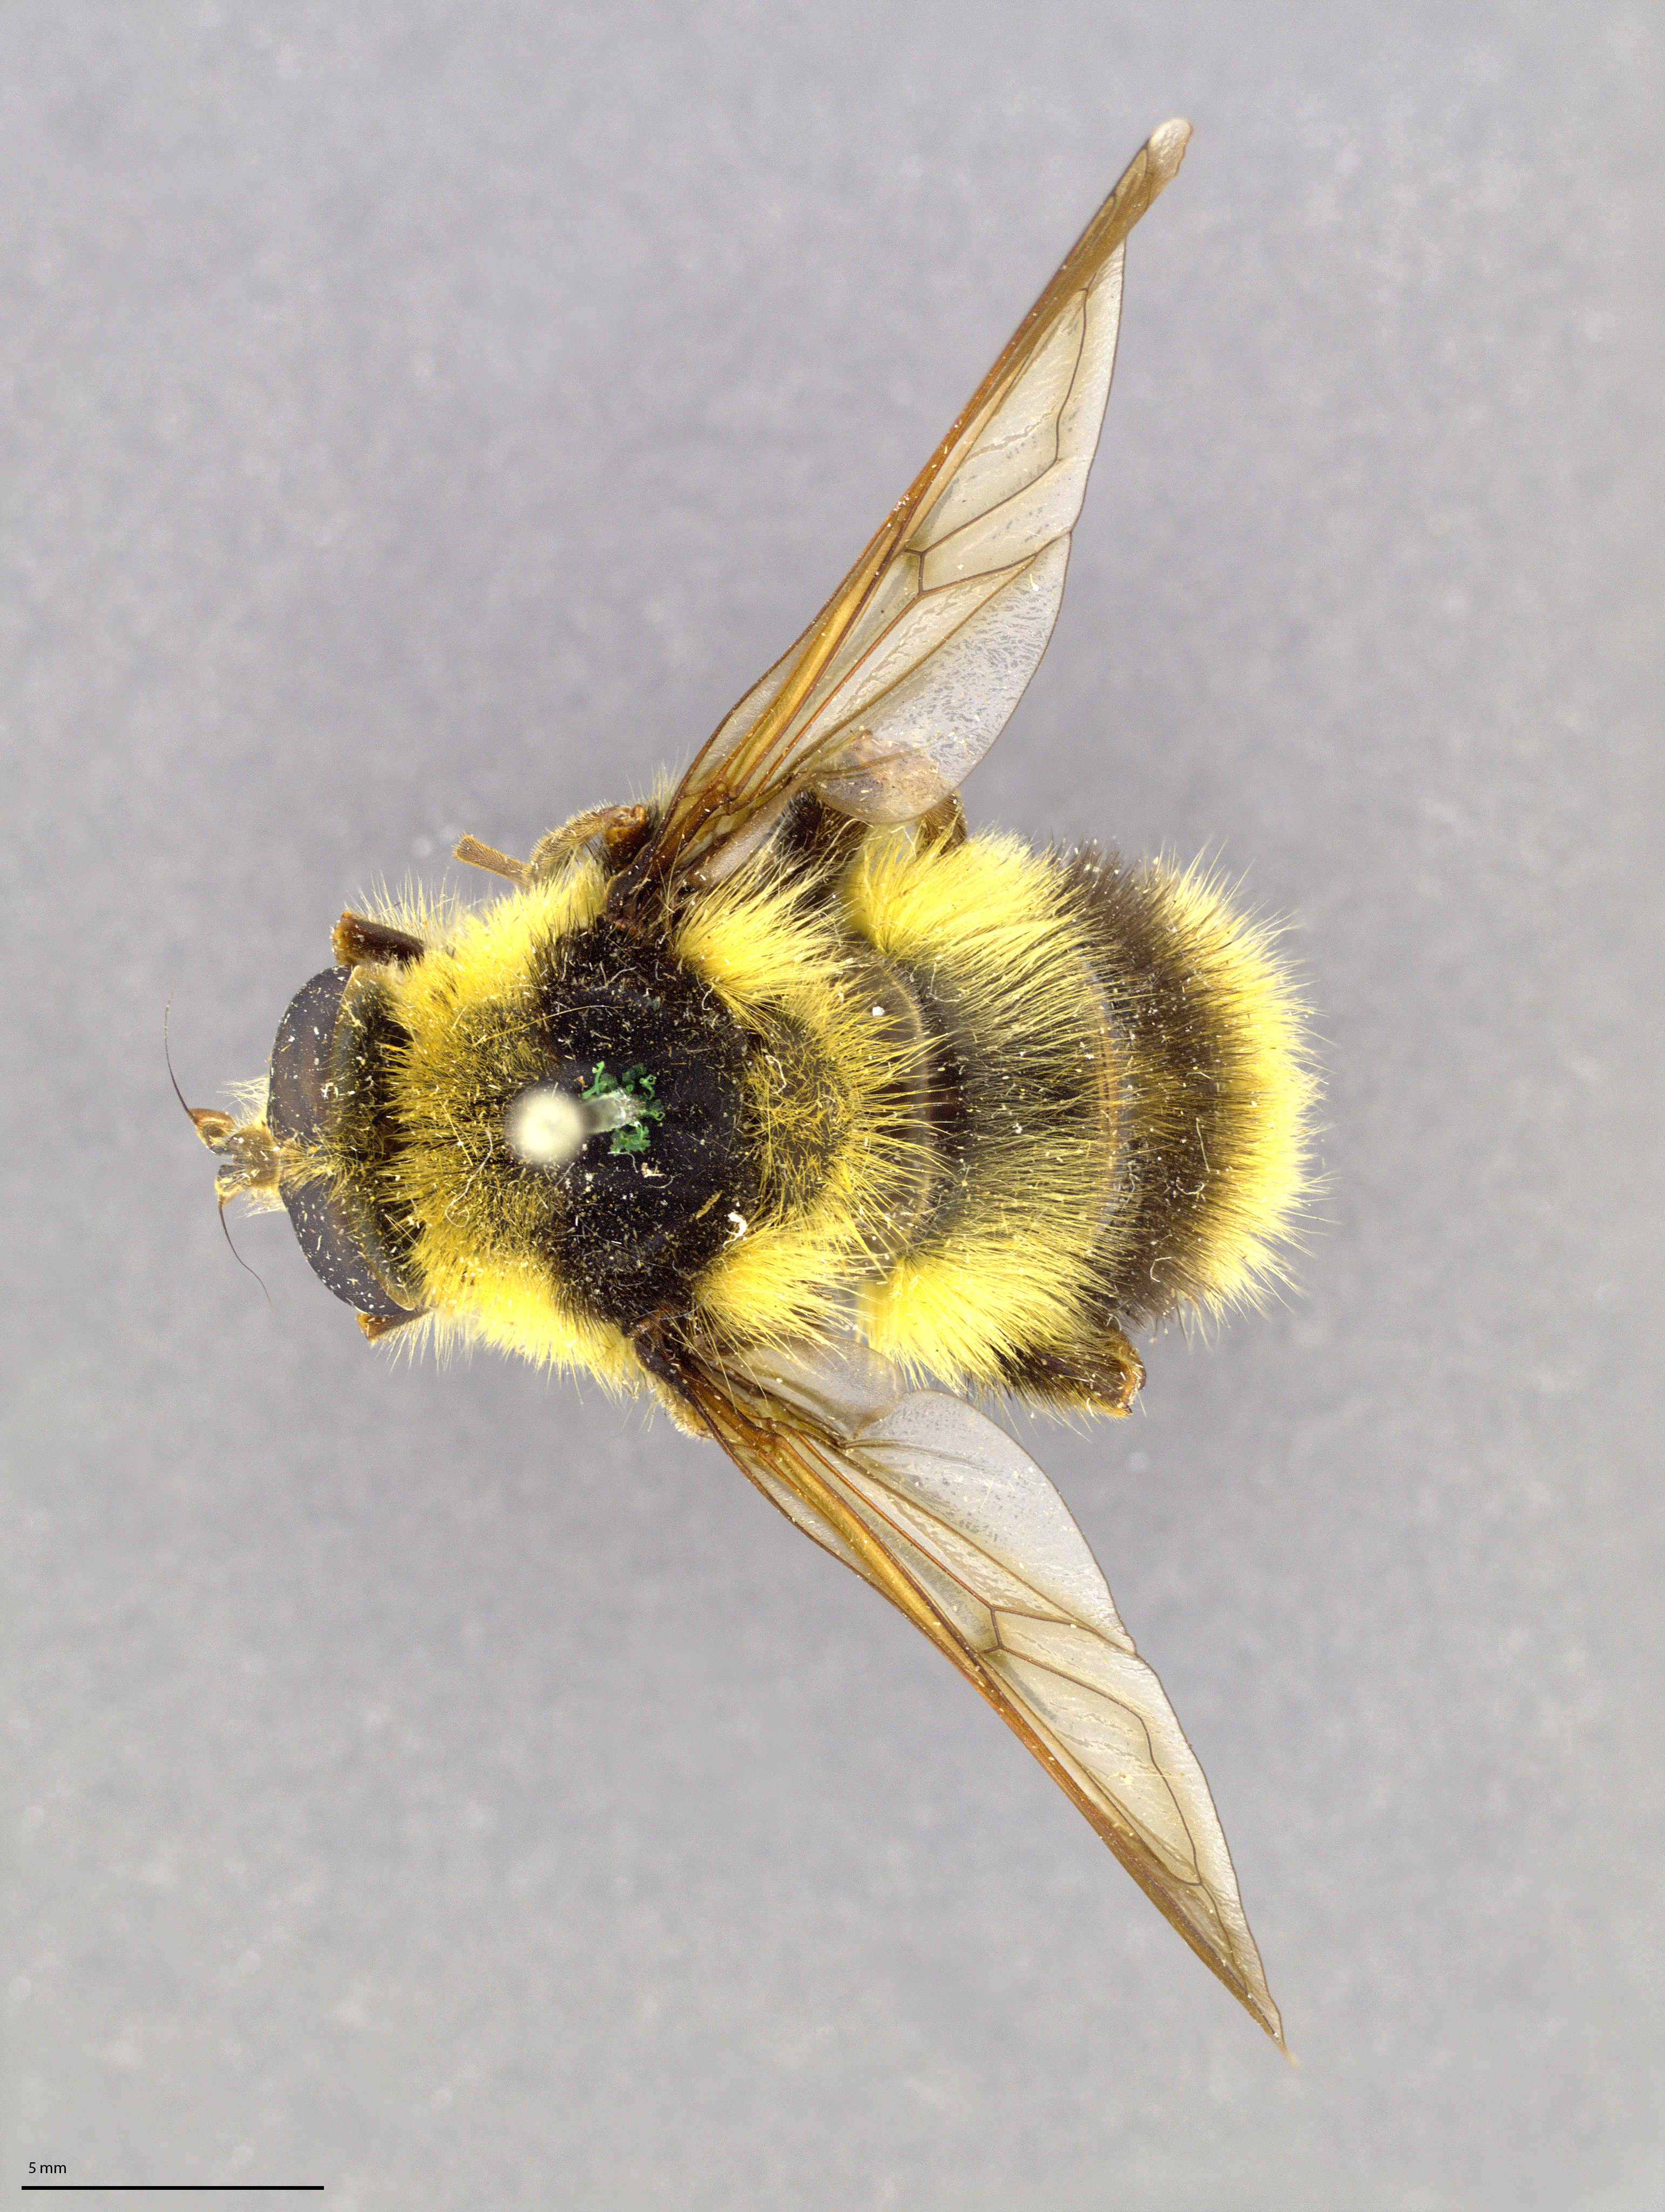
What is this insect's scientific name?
Criorhina kincaidi
